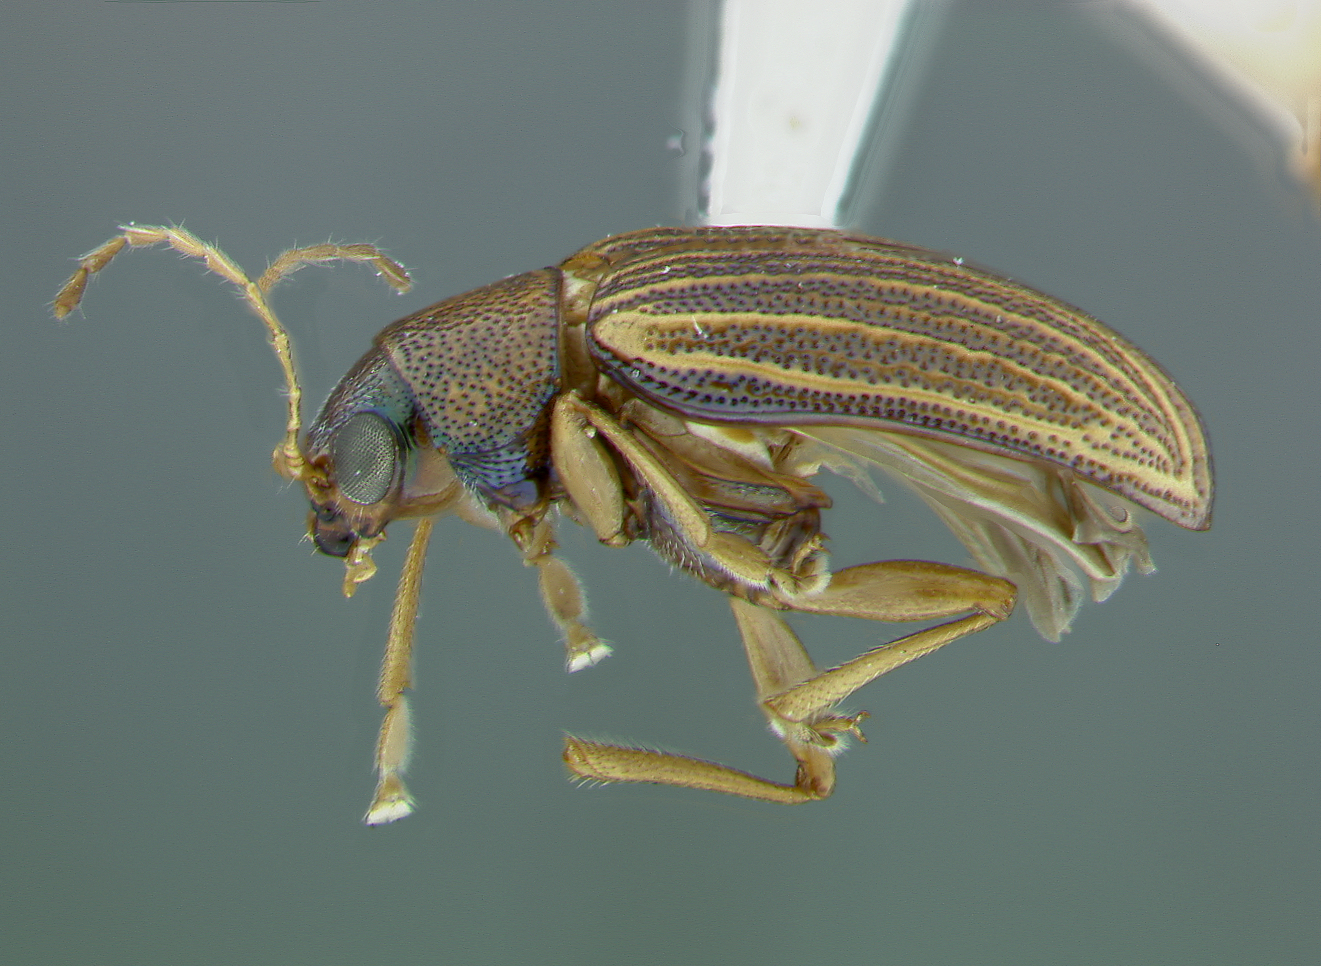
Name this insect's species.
Colaspis pini
